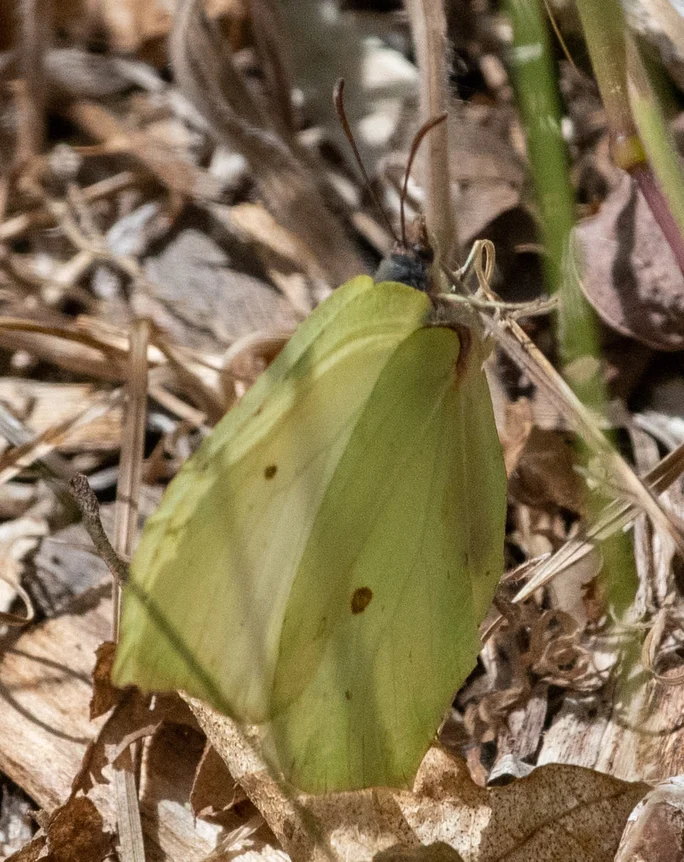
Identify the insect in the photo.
Gonepteryx rhamni
